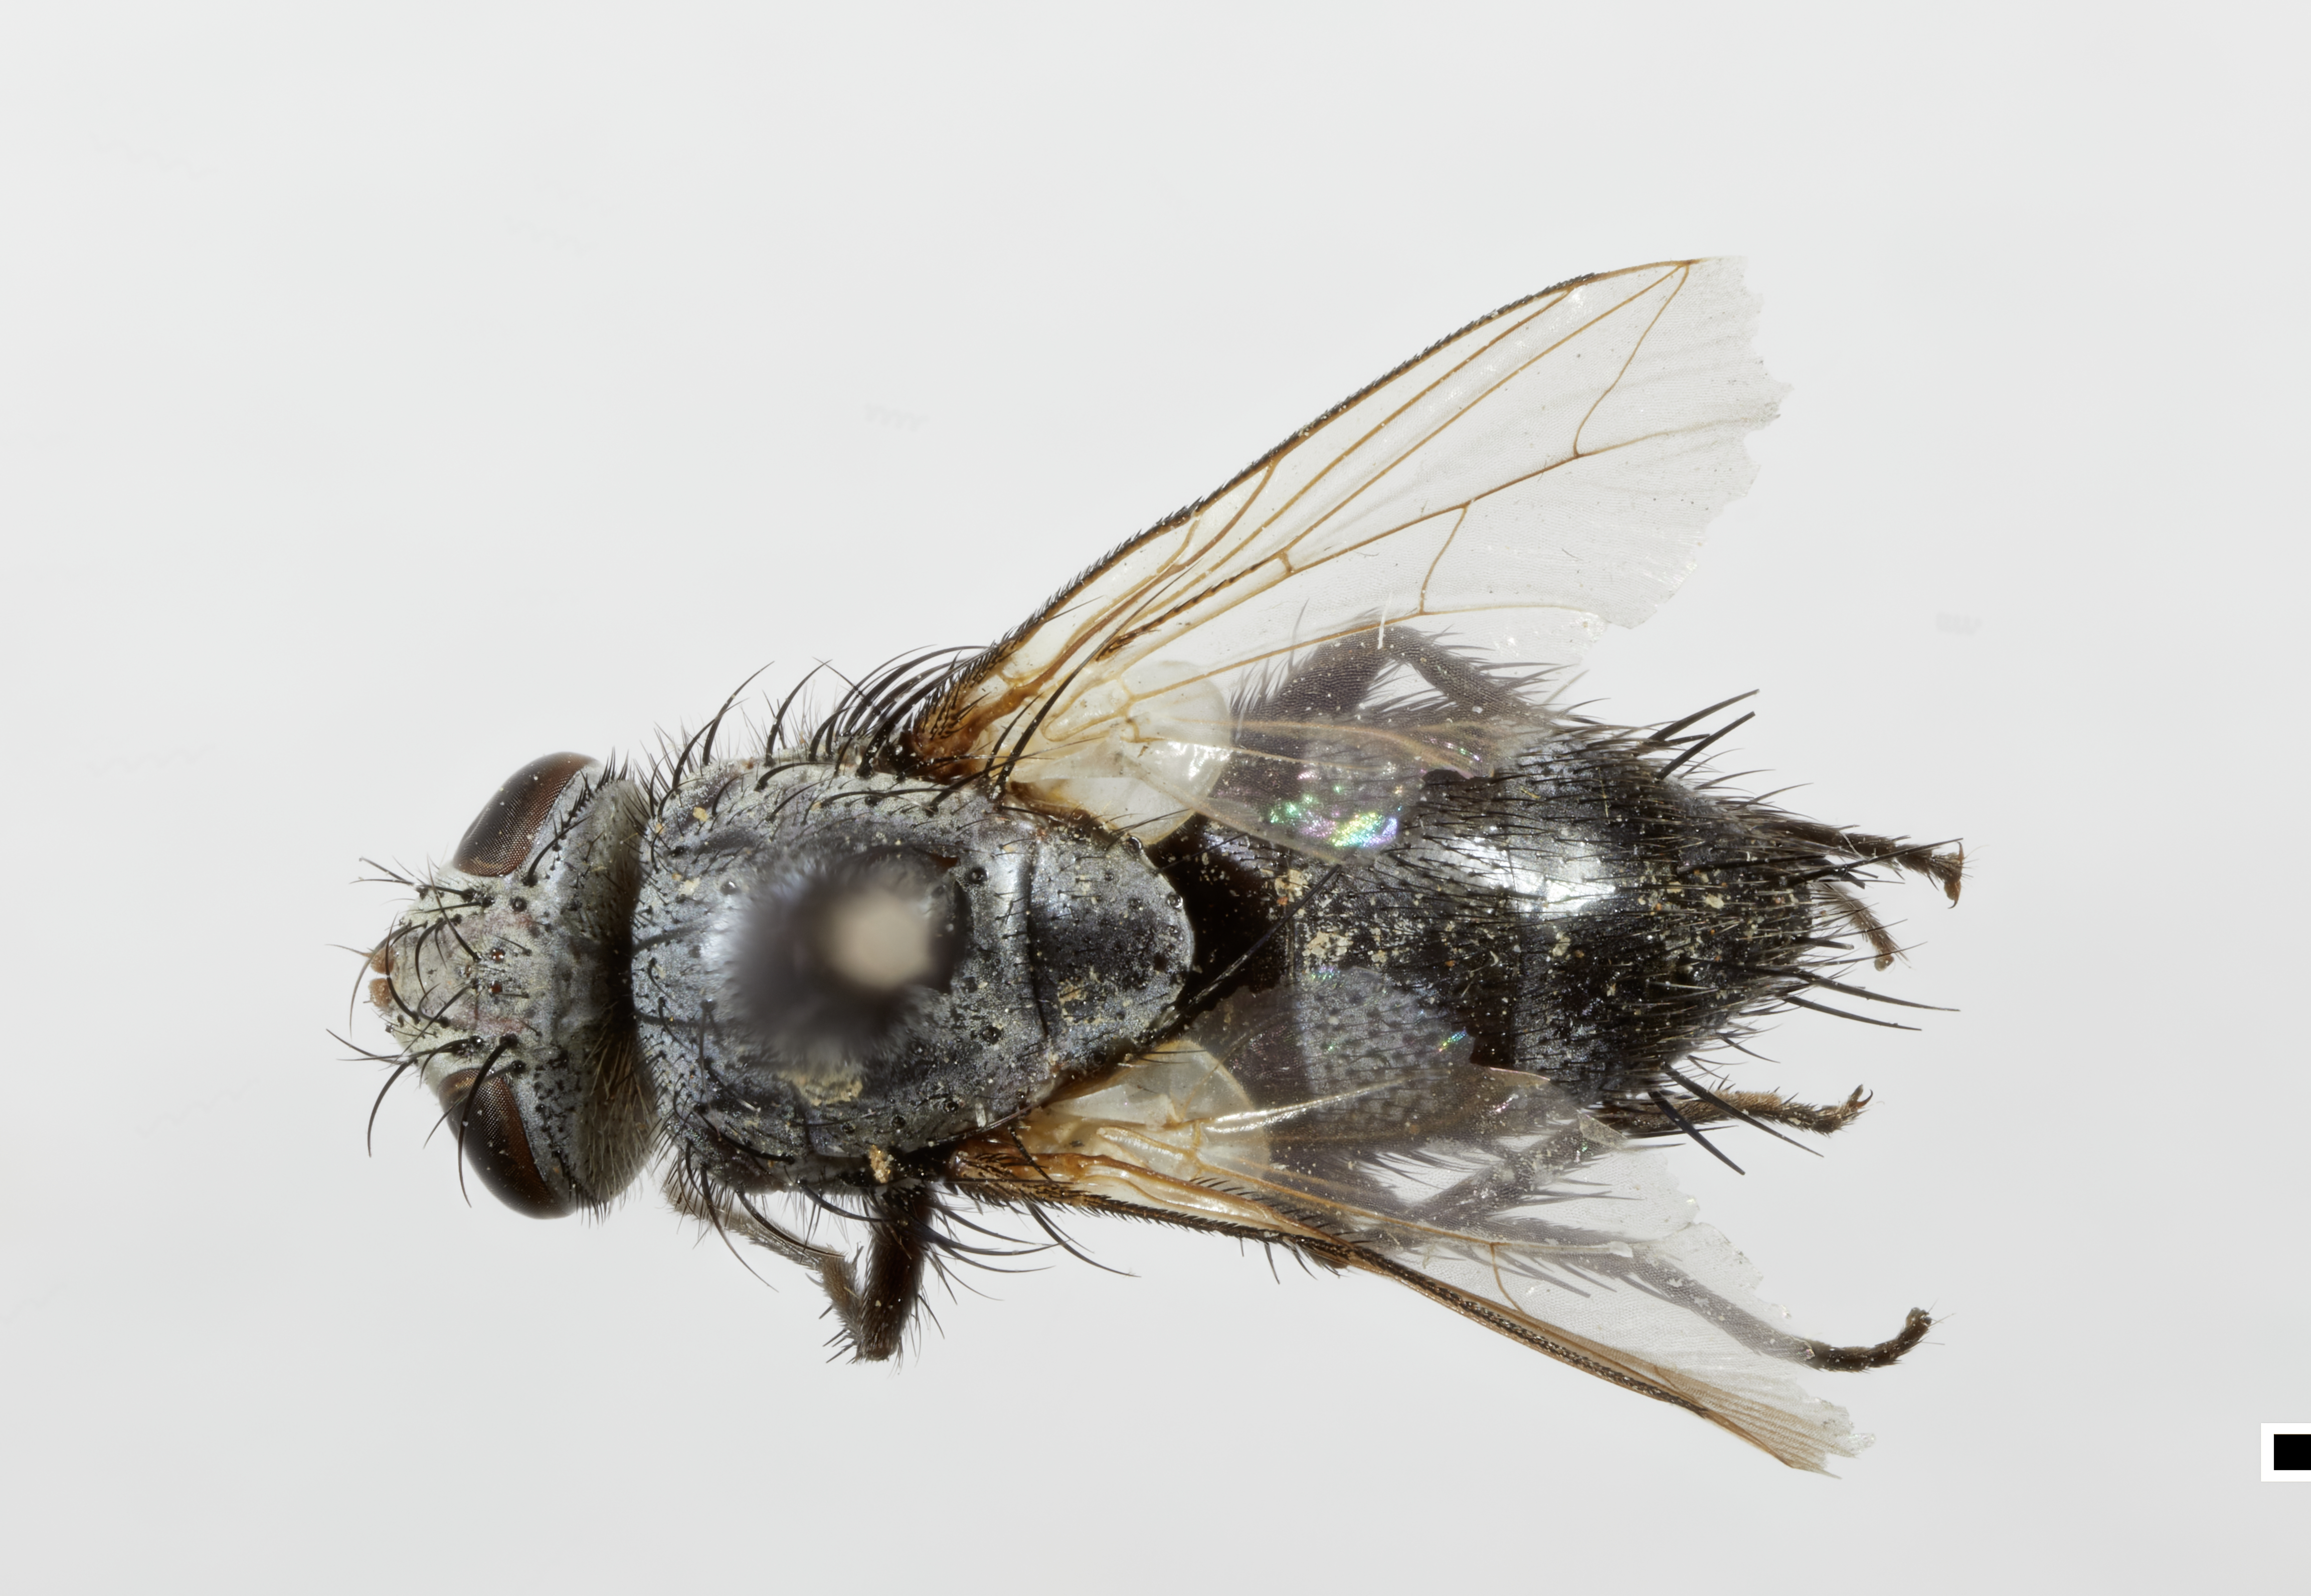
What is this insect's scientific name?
Metavoria orientalis
